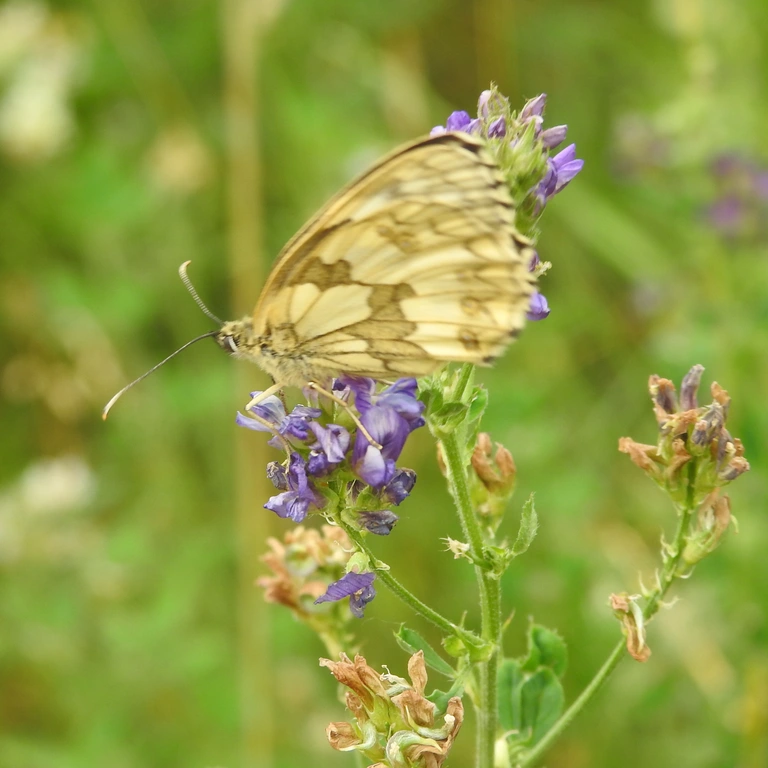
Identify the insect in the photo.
Melanargia galathea
